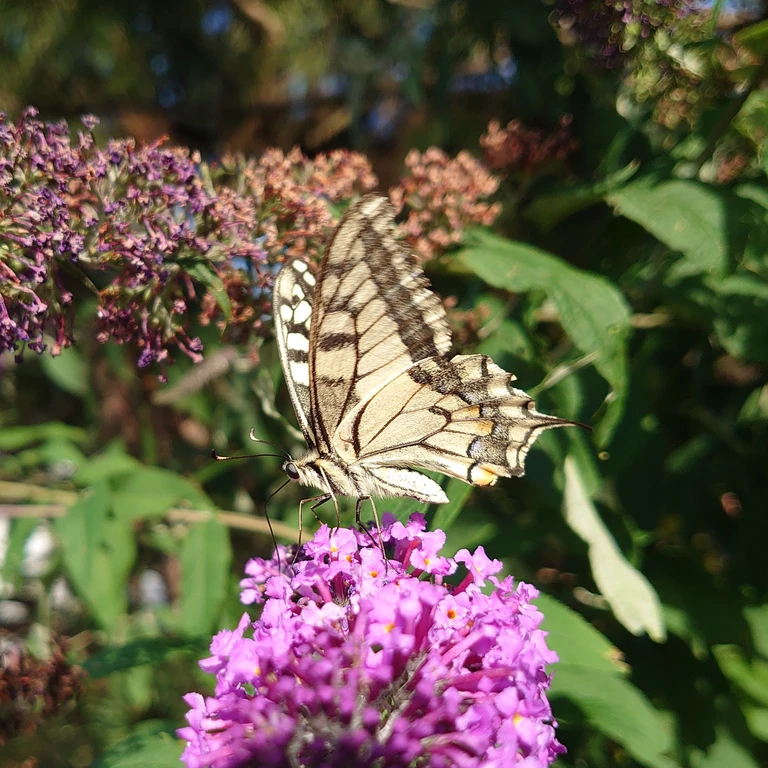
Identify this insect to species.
Papilio machaon
